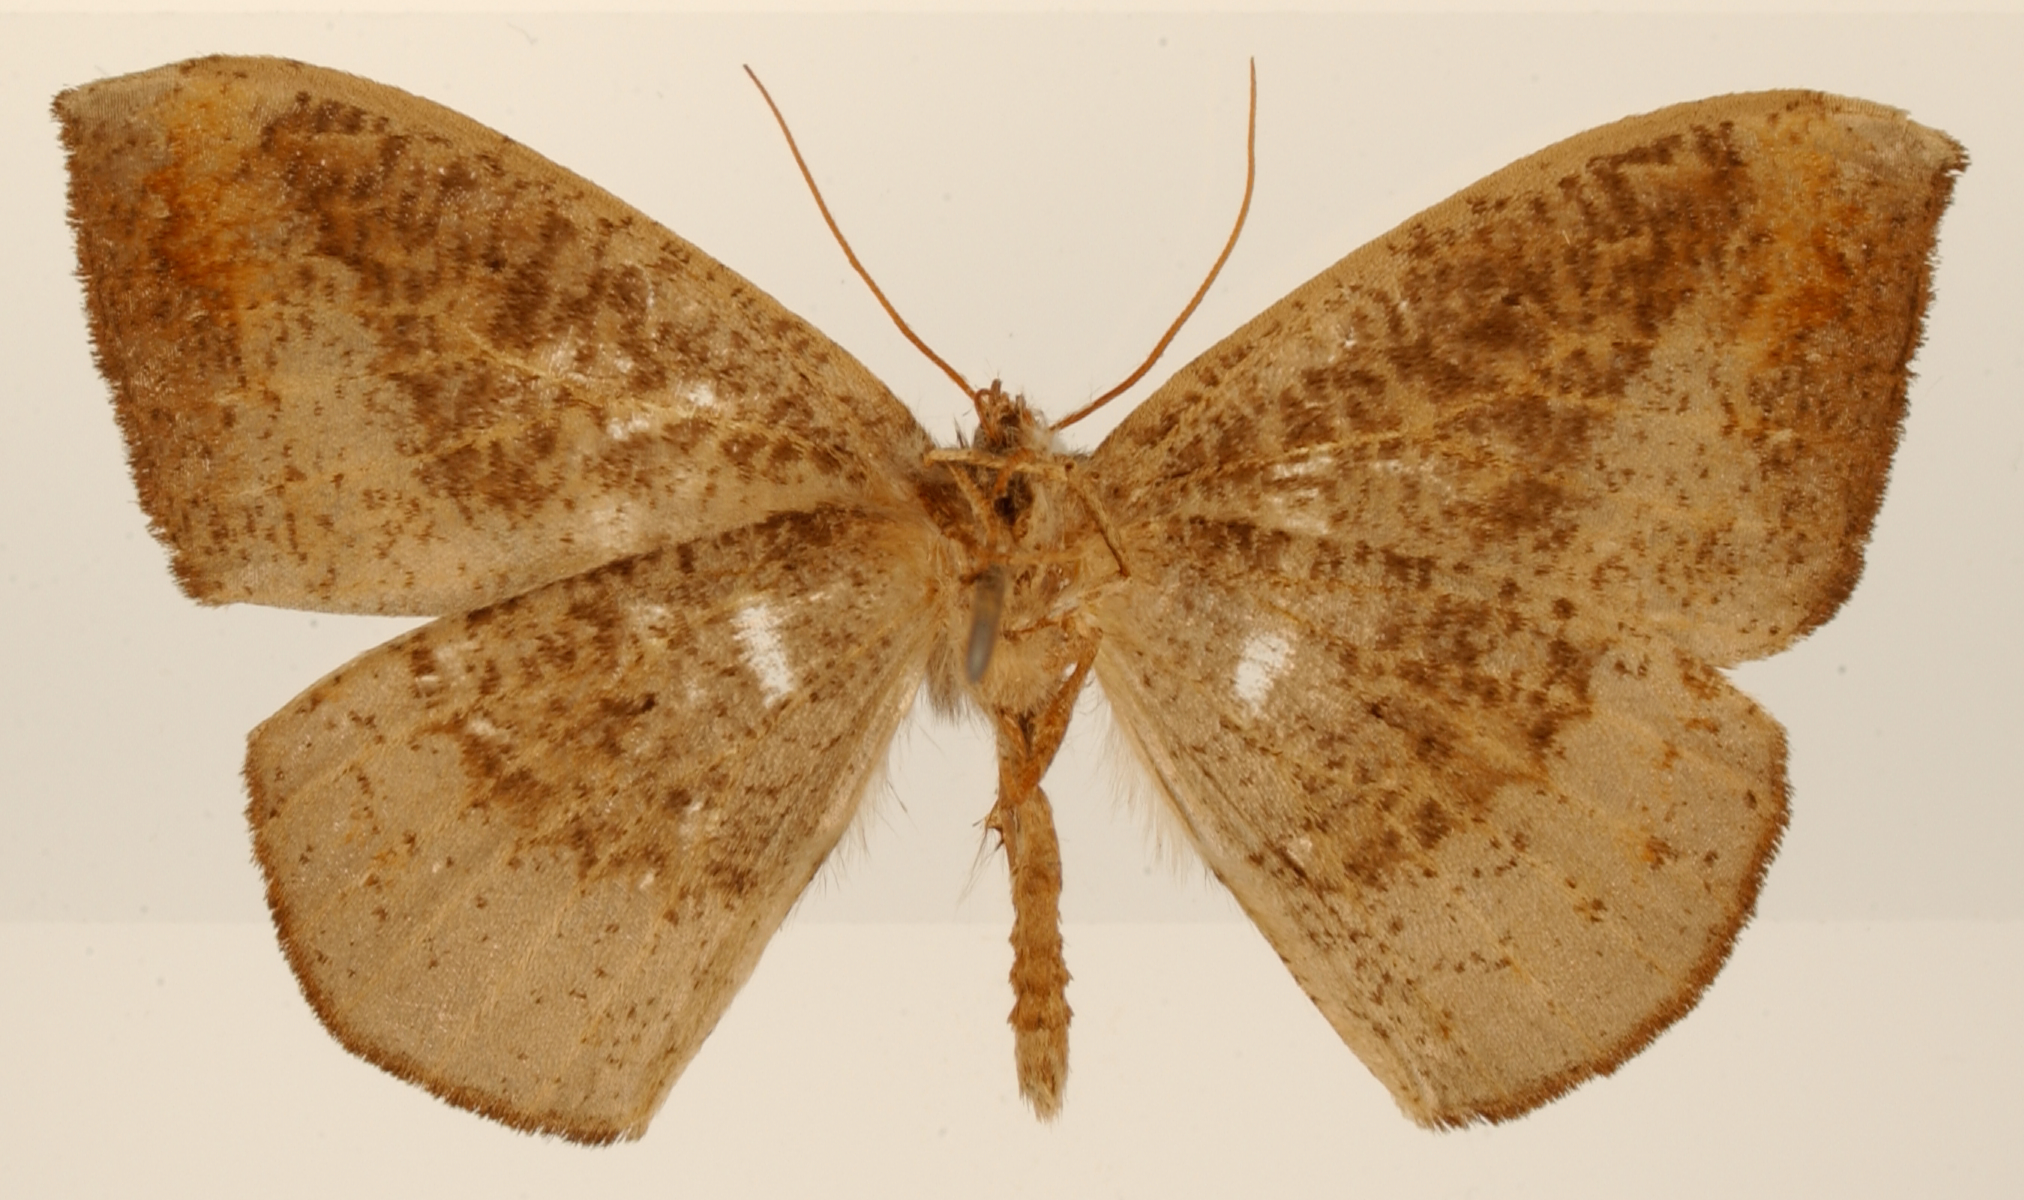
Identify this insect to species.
Microgonia purpureogrisea
